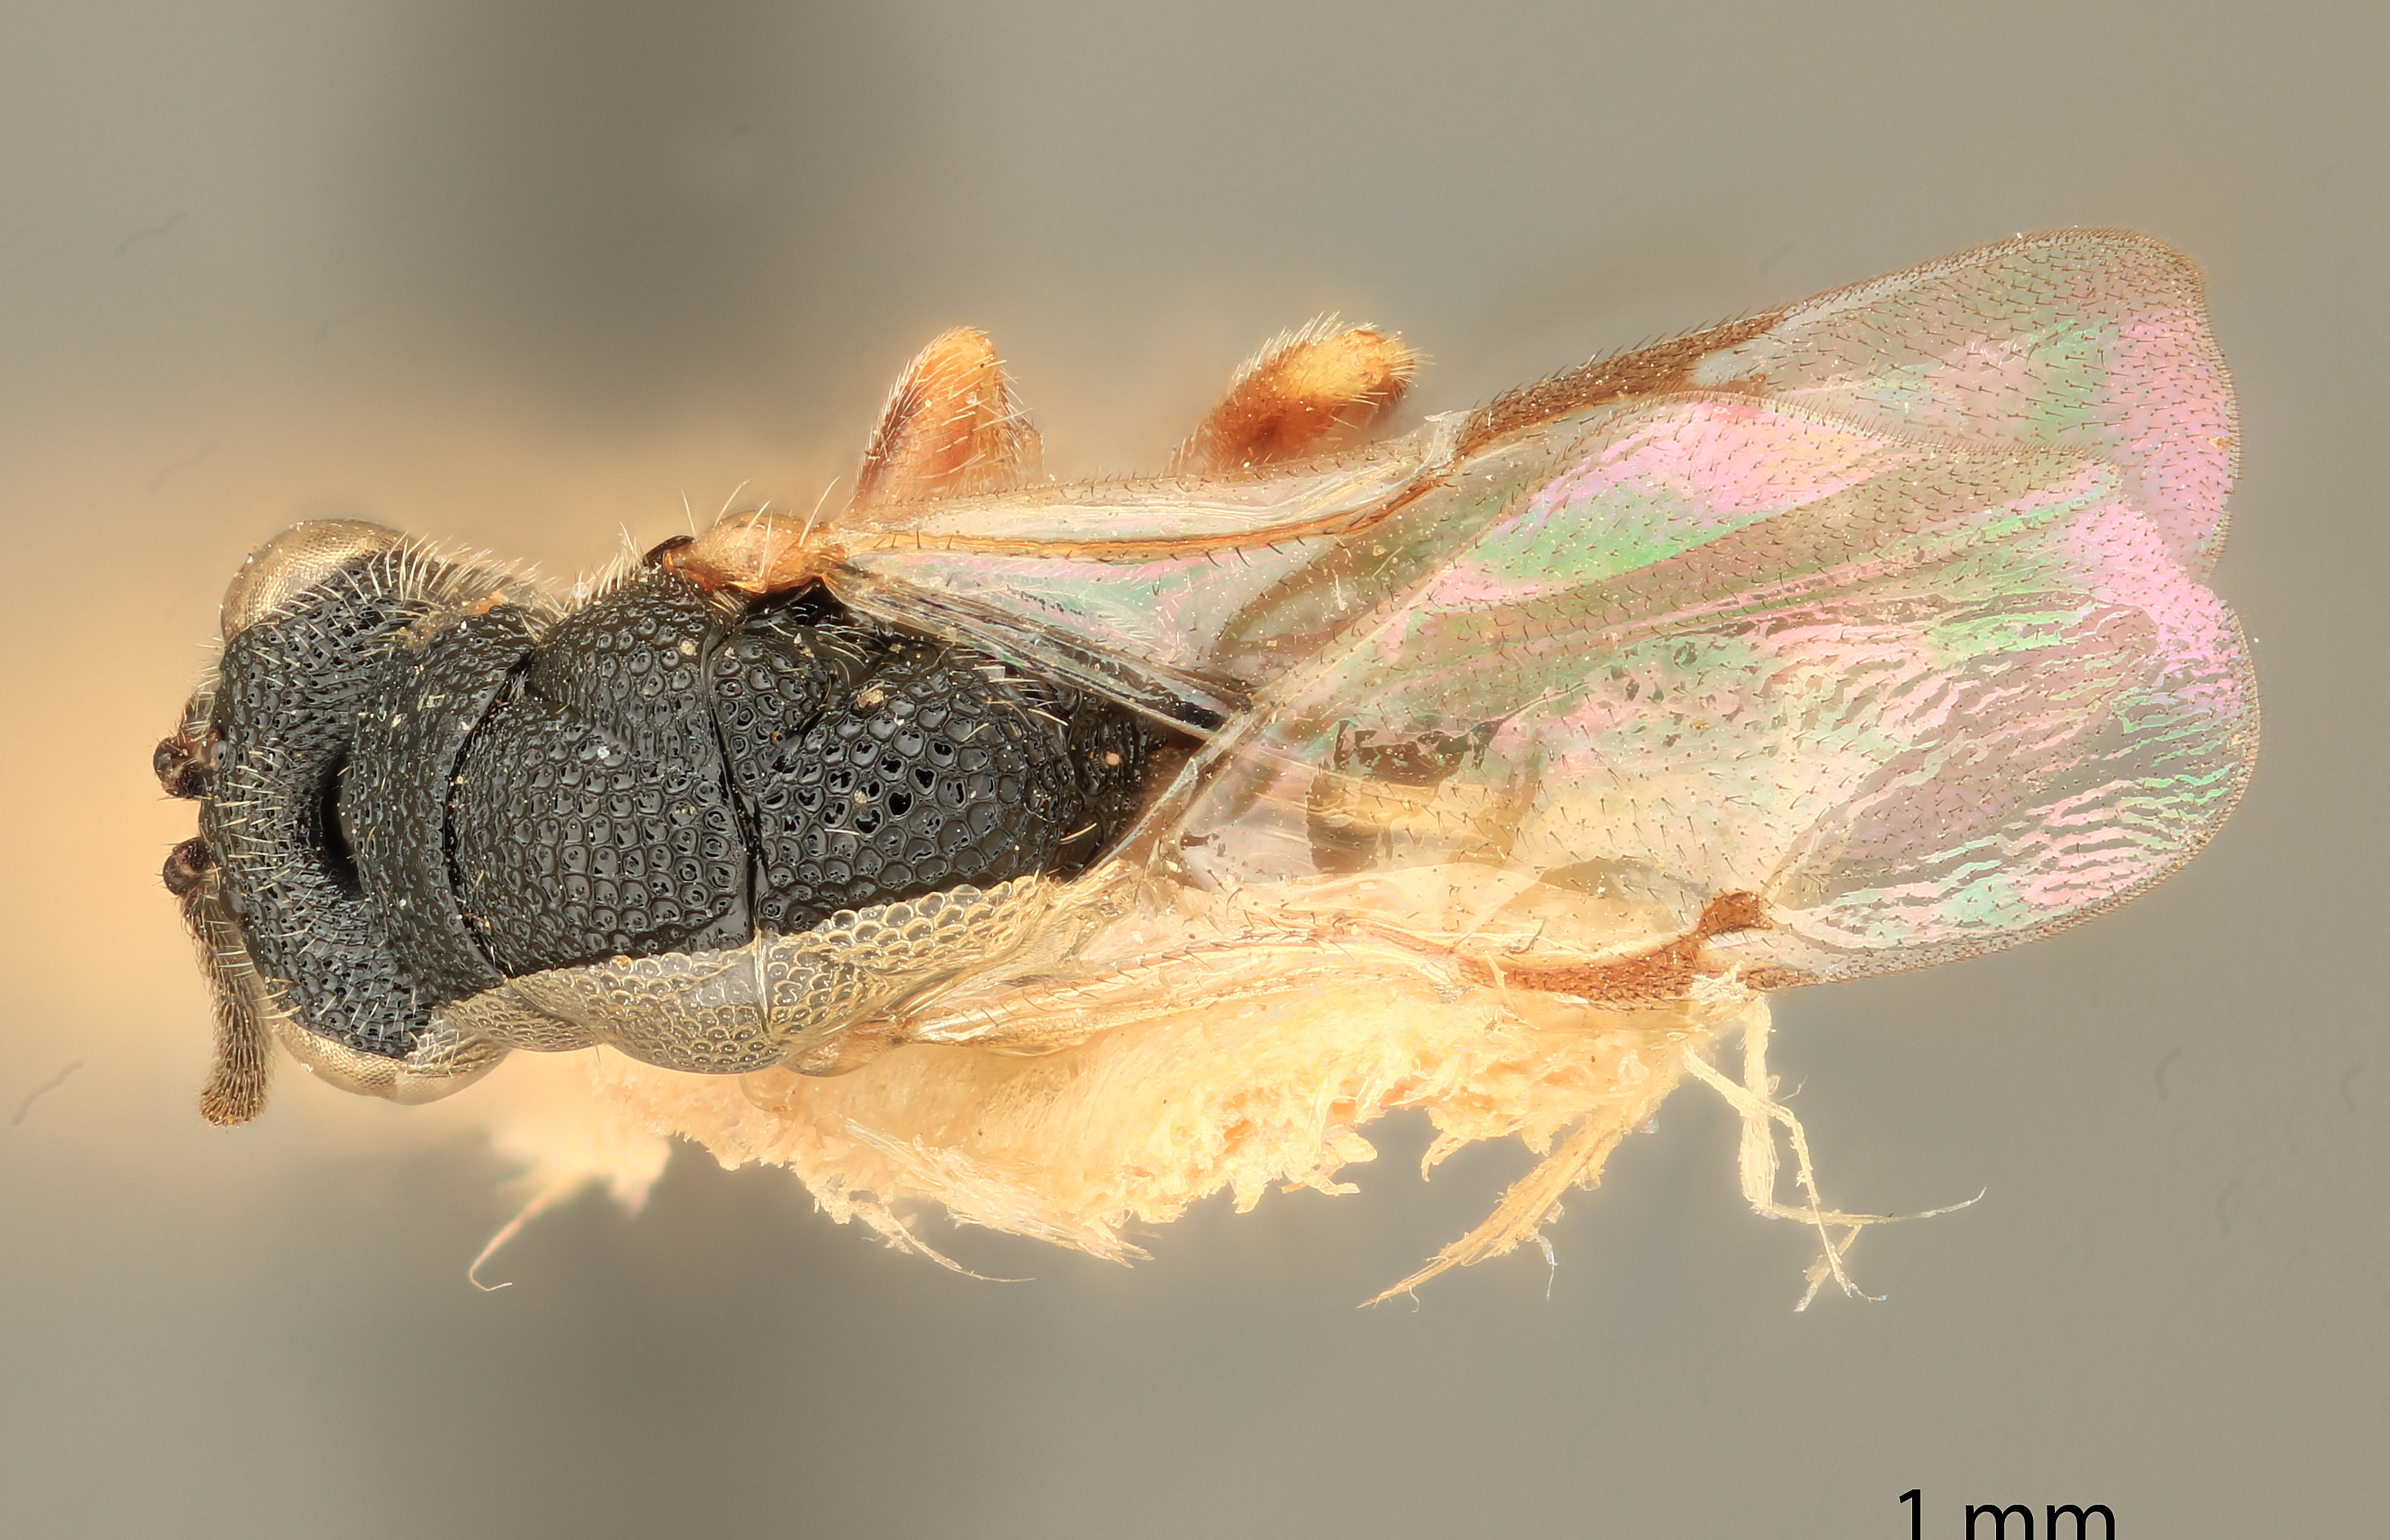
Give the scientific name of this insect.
Eurytoma mucronura
